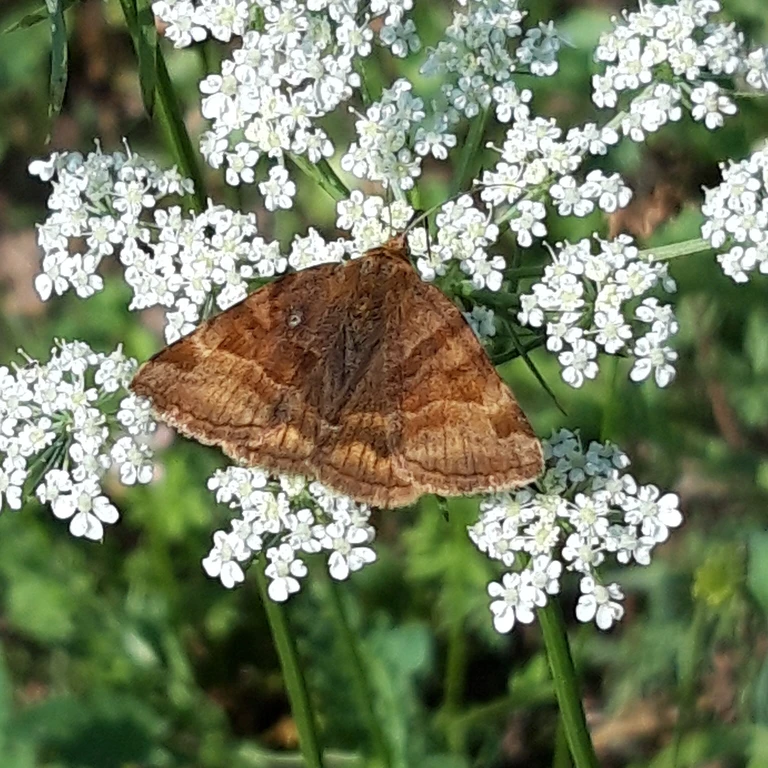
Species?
Euclidia glyphica
